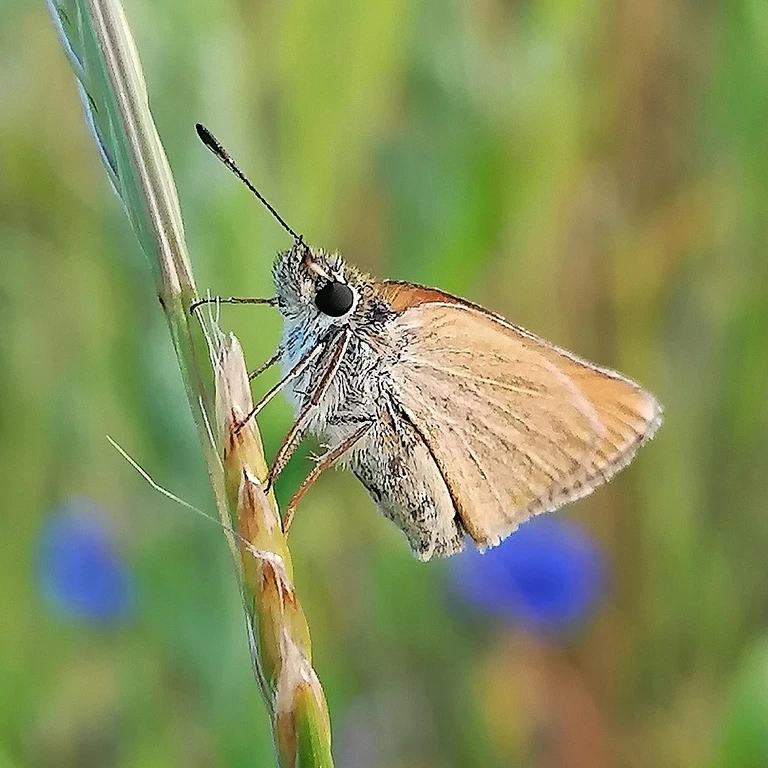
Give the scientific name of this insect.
Thymelicus lineola
